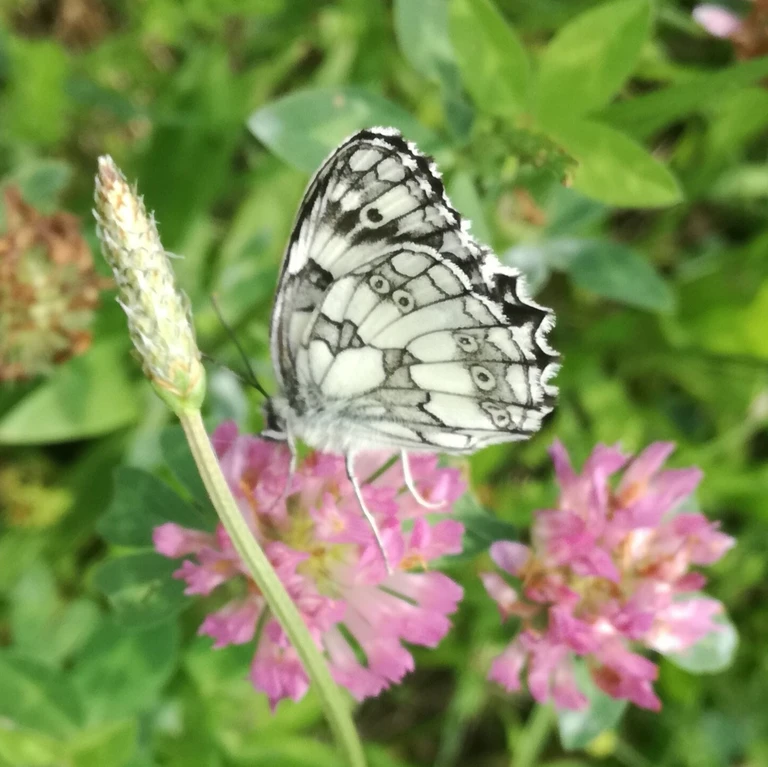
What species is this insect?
Melanargia galathea
